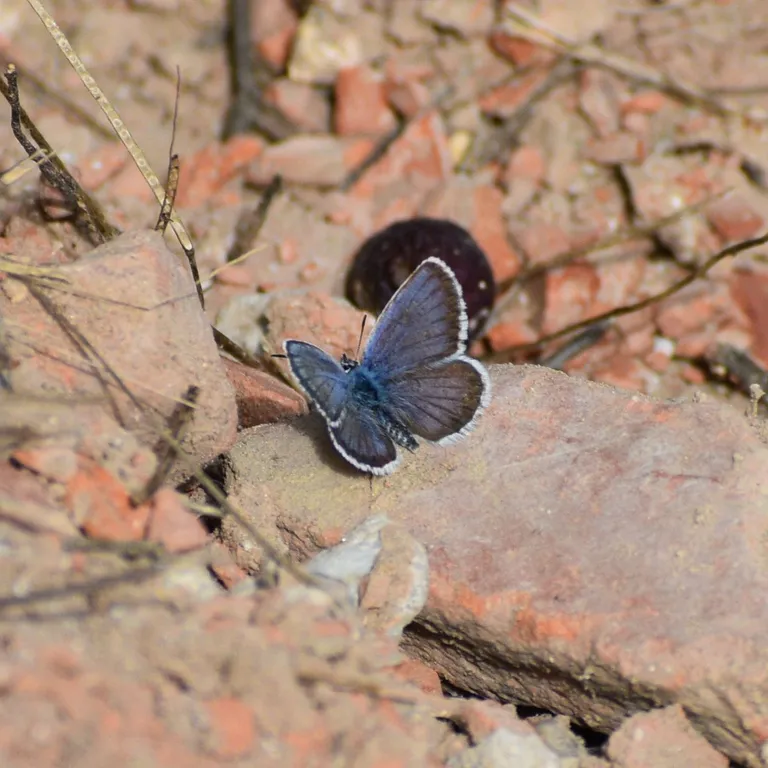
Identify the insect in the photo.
Plebejus argus
